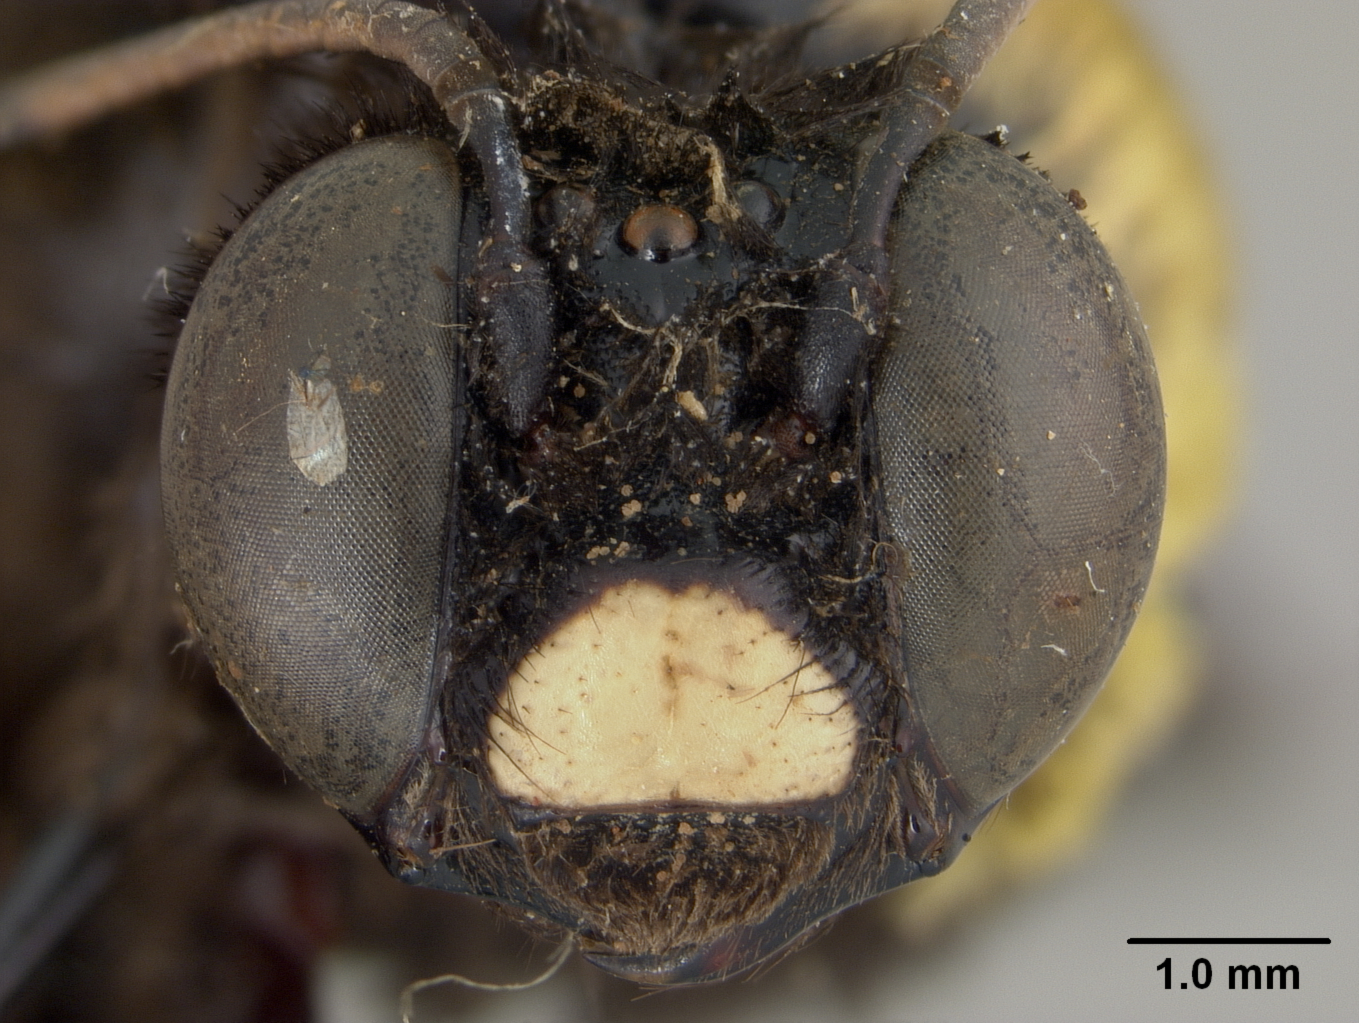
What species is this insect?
Centris calloxantha
